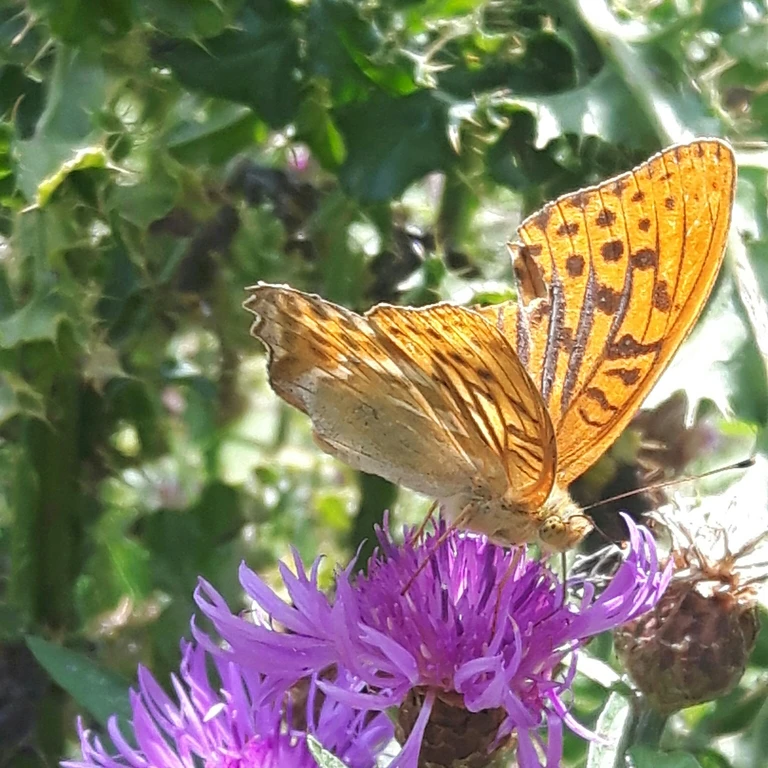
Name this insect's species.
Argynnis paphia
